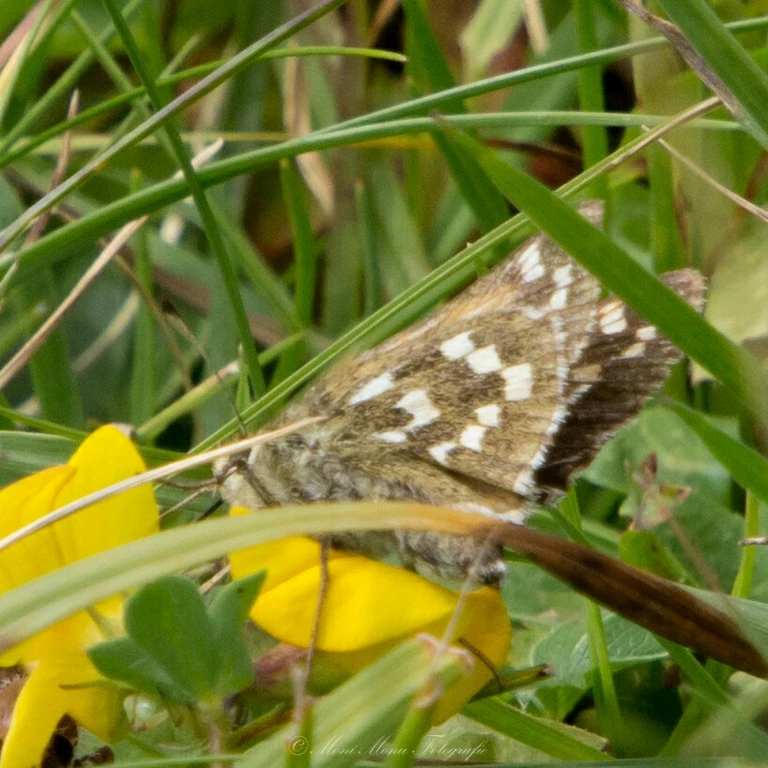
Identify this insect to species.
Hesperia comma
